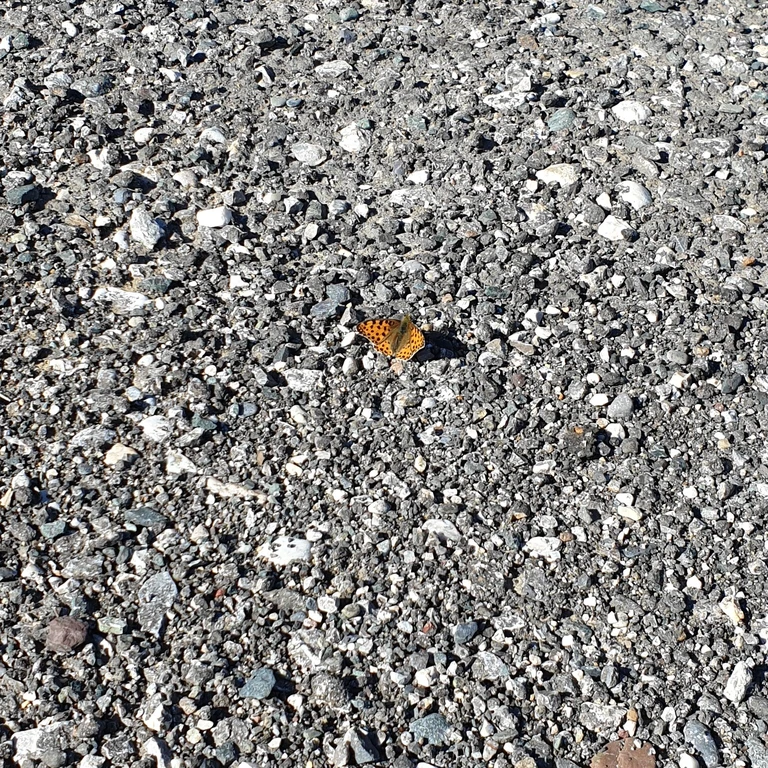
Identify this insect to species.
Issoria lathonia
